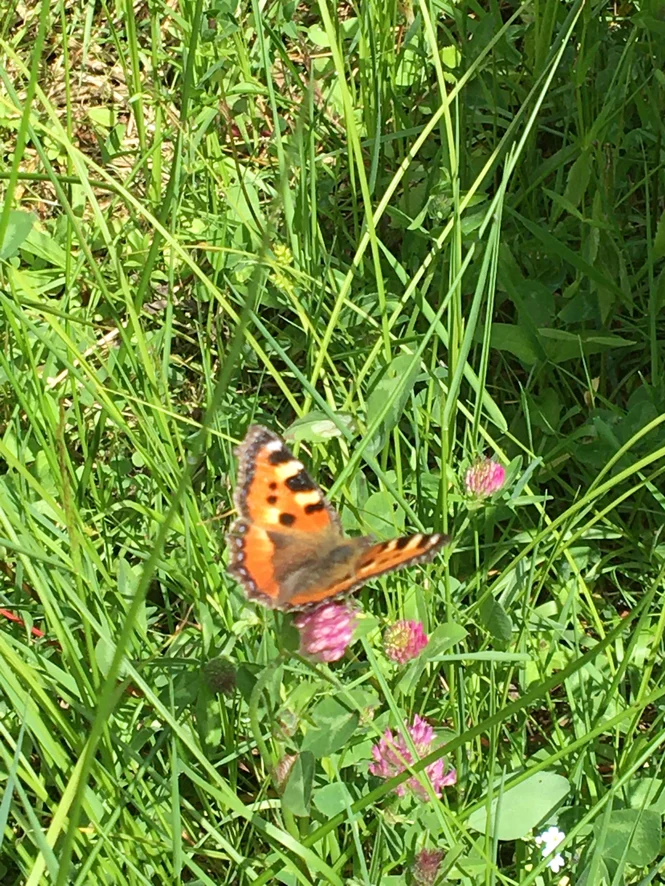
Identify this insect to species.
Aglais urticae
